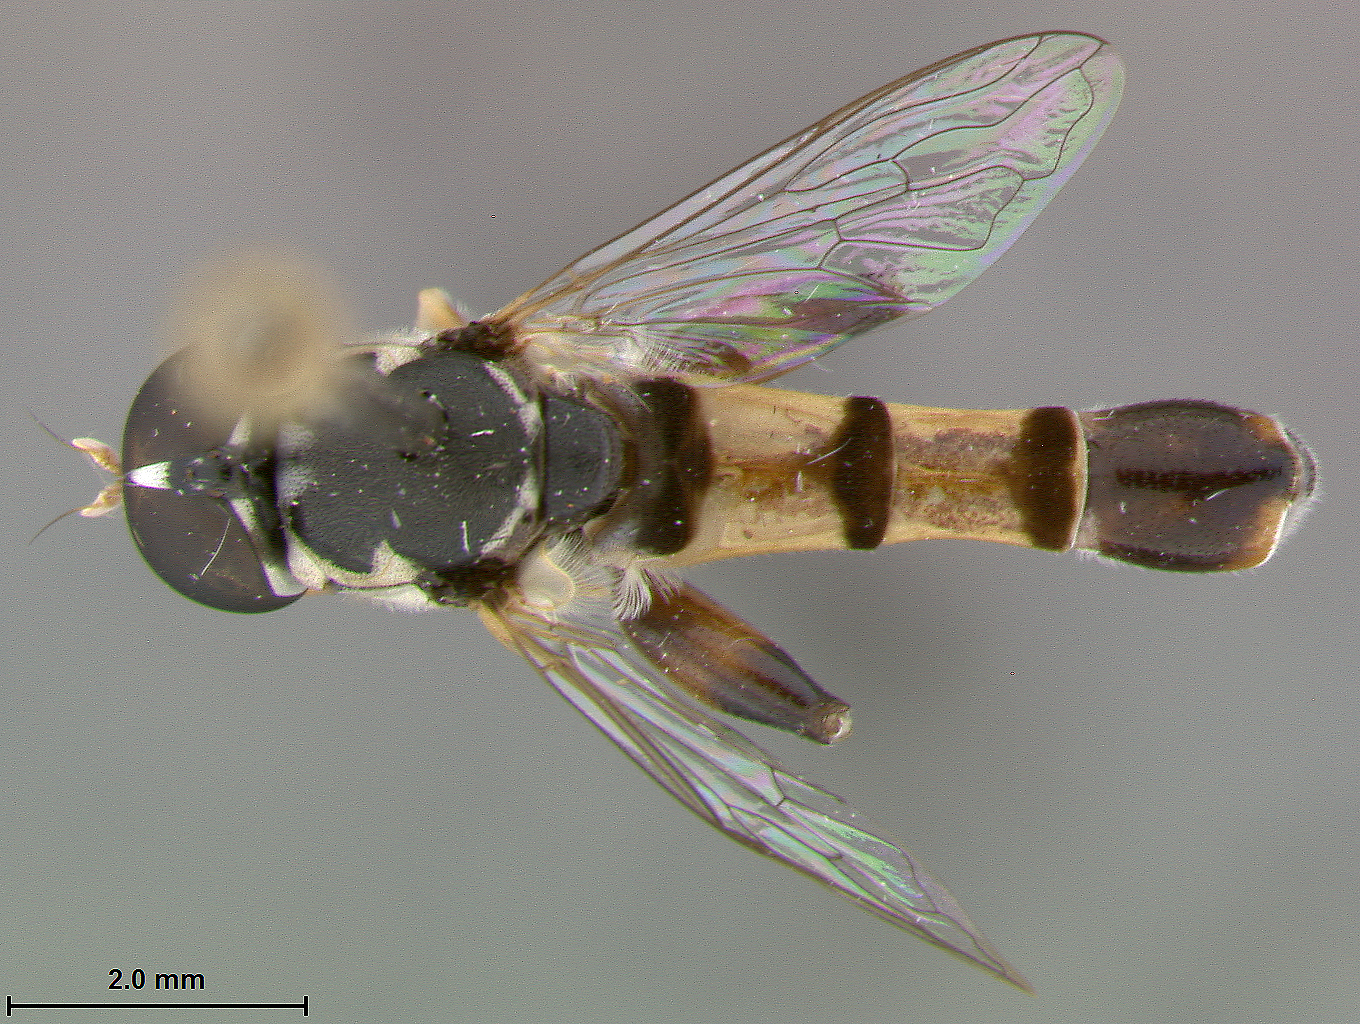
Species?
Syritta proximata
